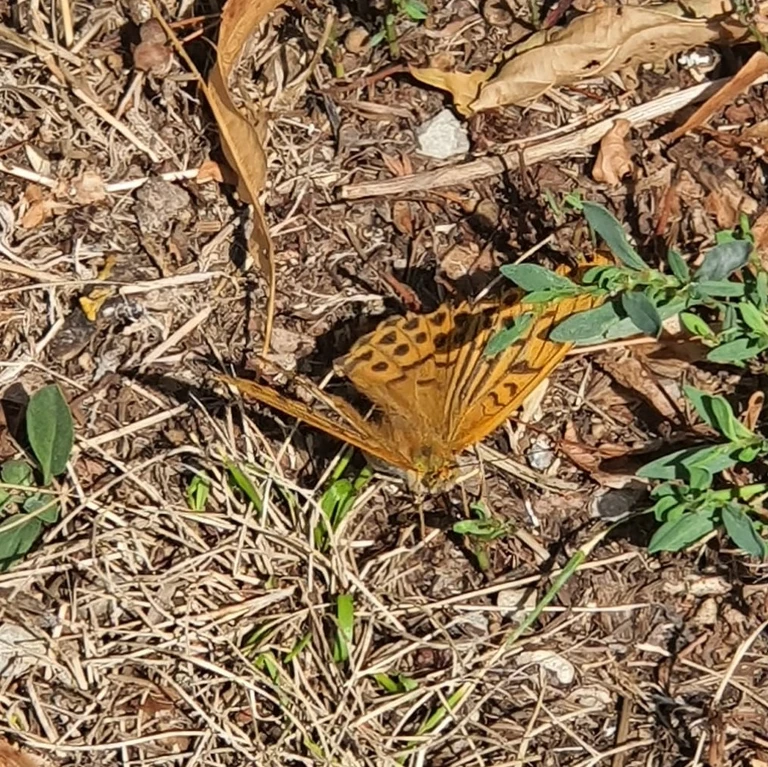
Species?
Argynnis paphia
